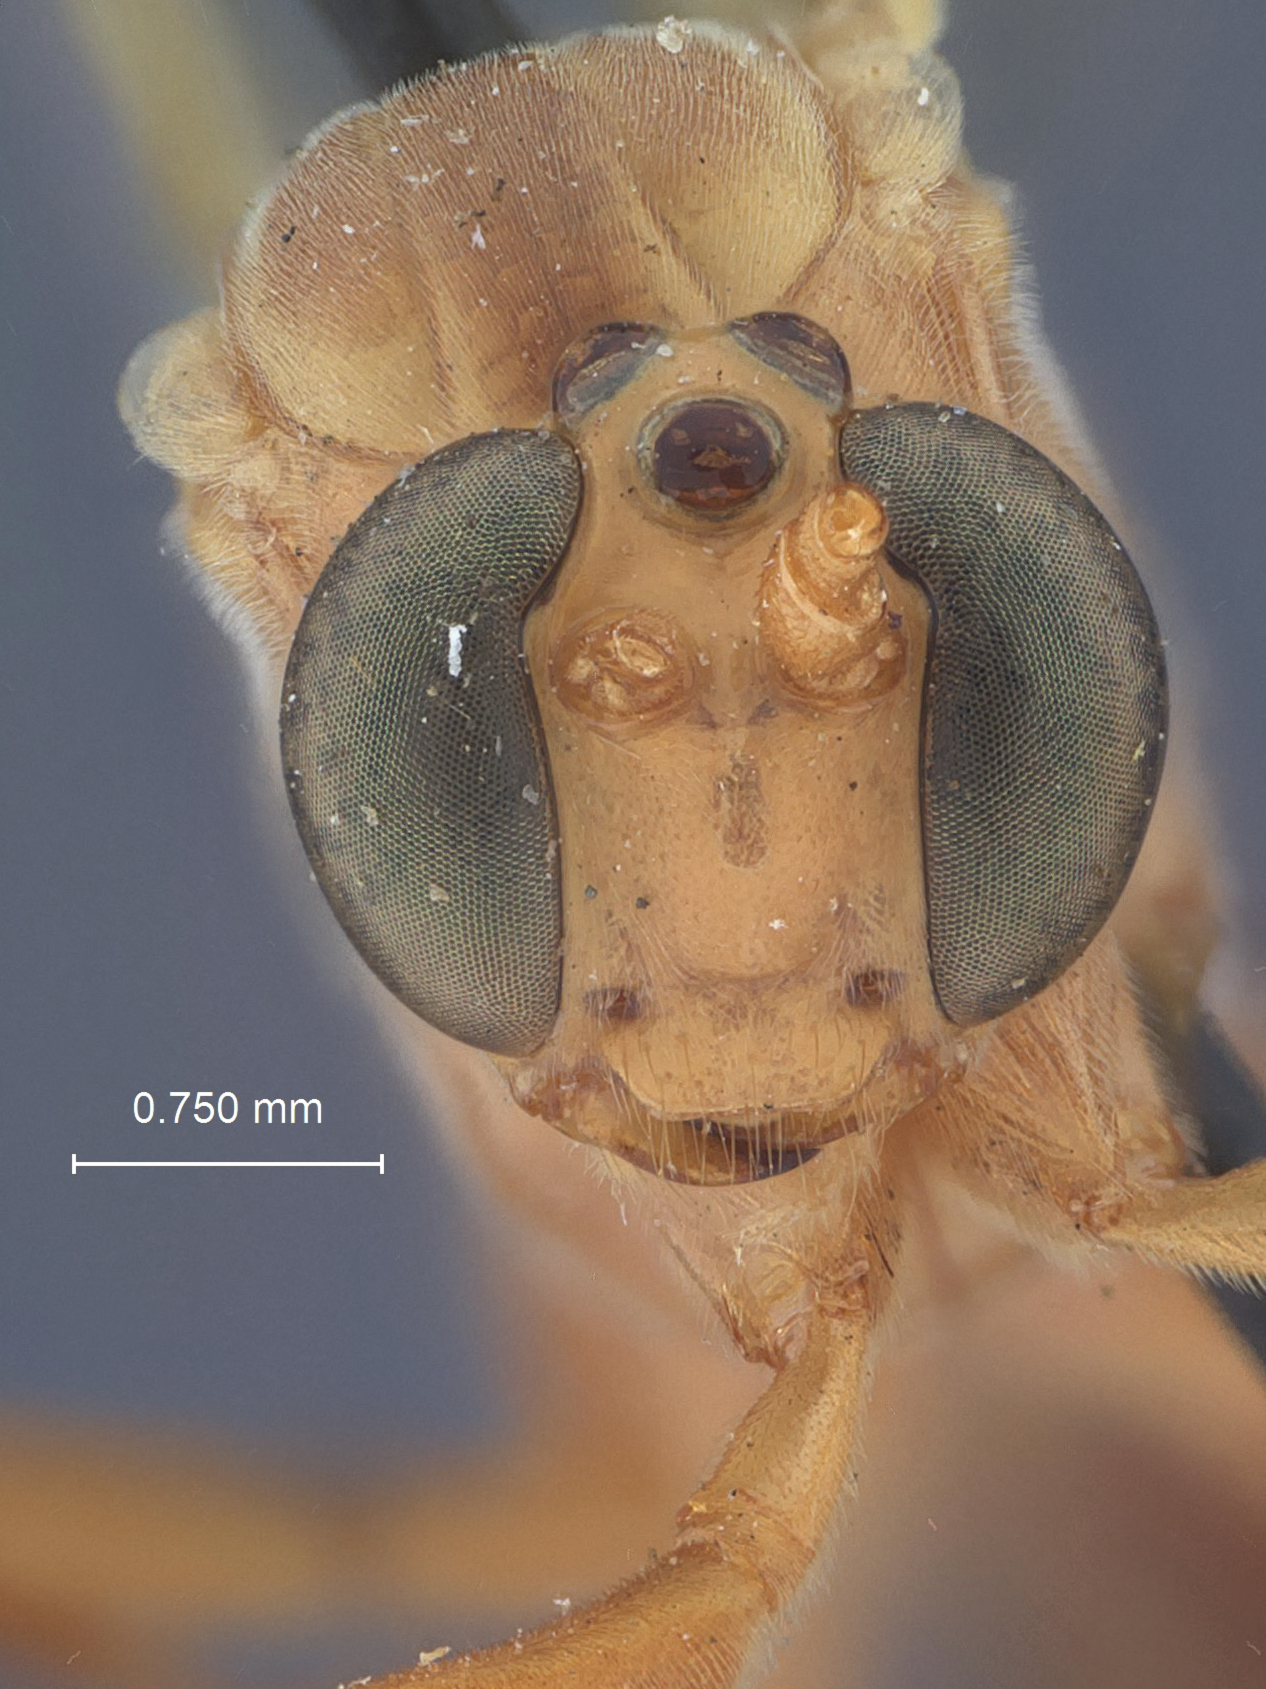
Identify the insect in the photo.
Netelia sinus
